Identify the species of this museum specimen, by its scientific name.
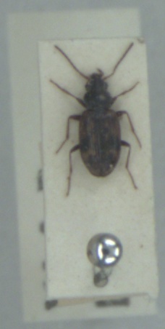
Bembidion semipunctatum
